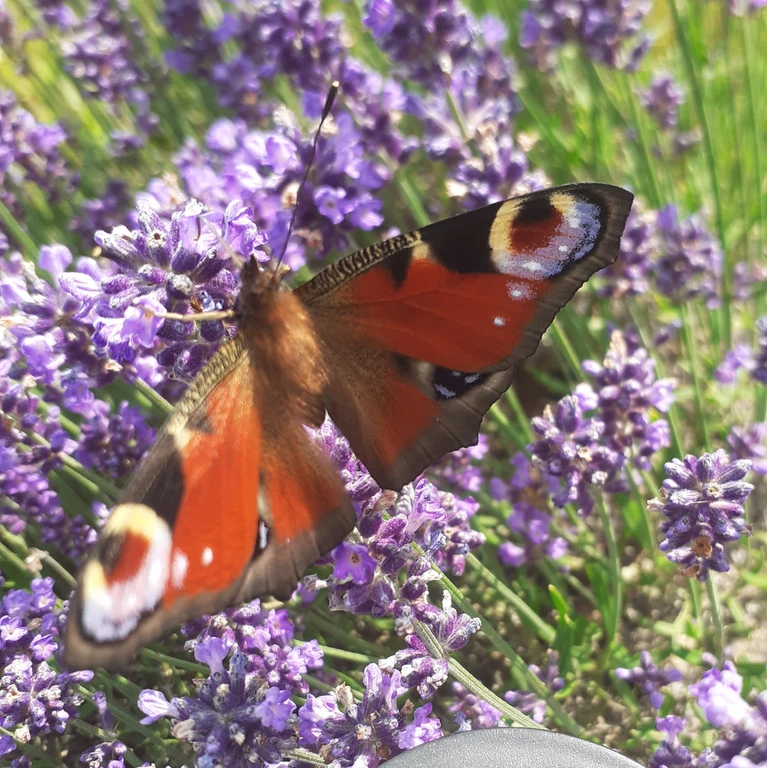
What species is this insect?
Aglais io
